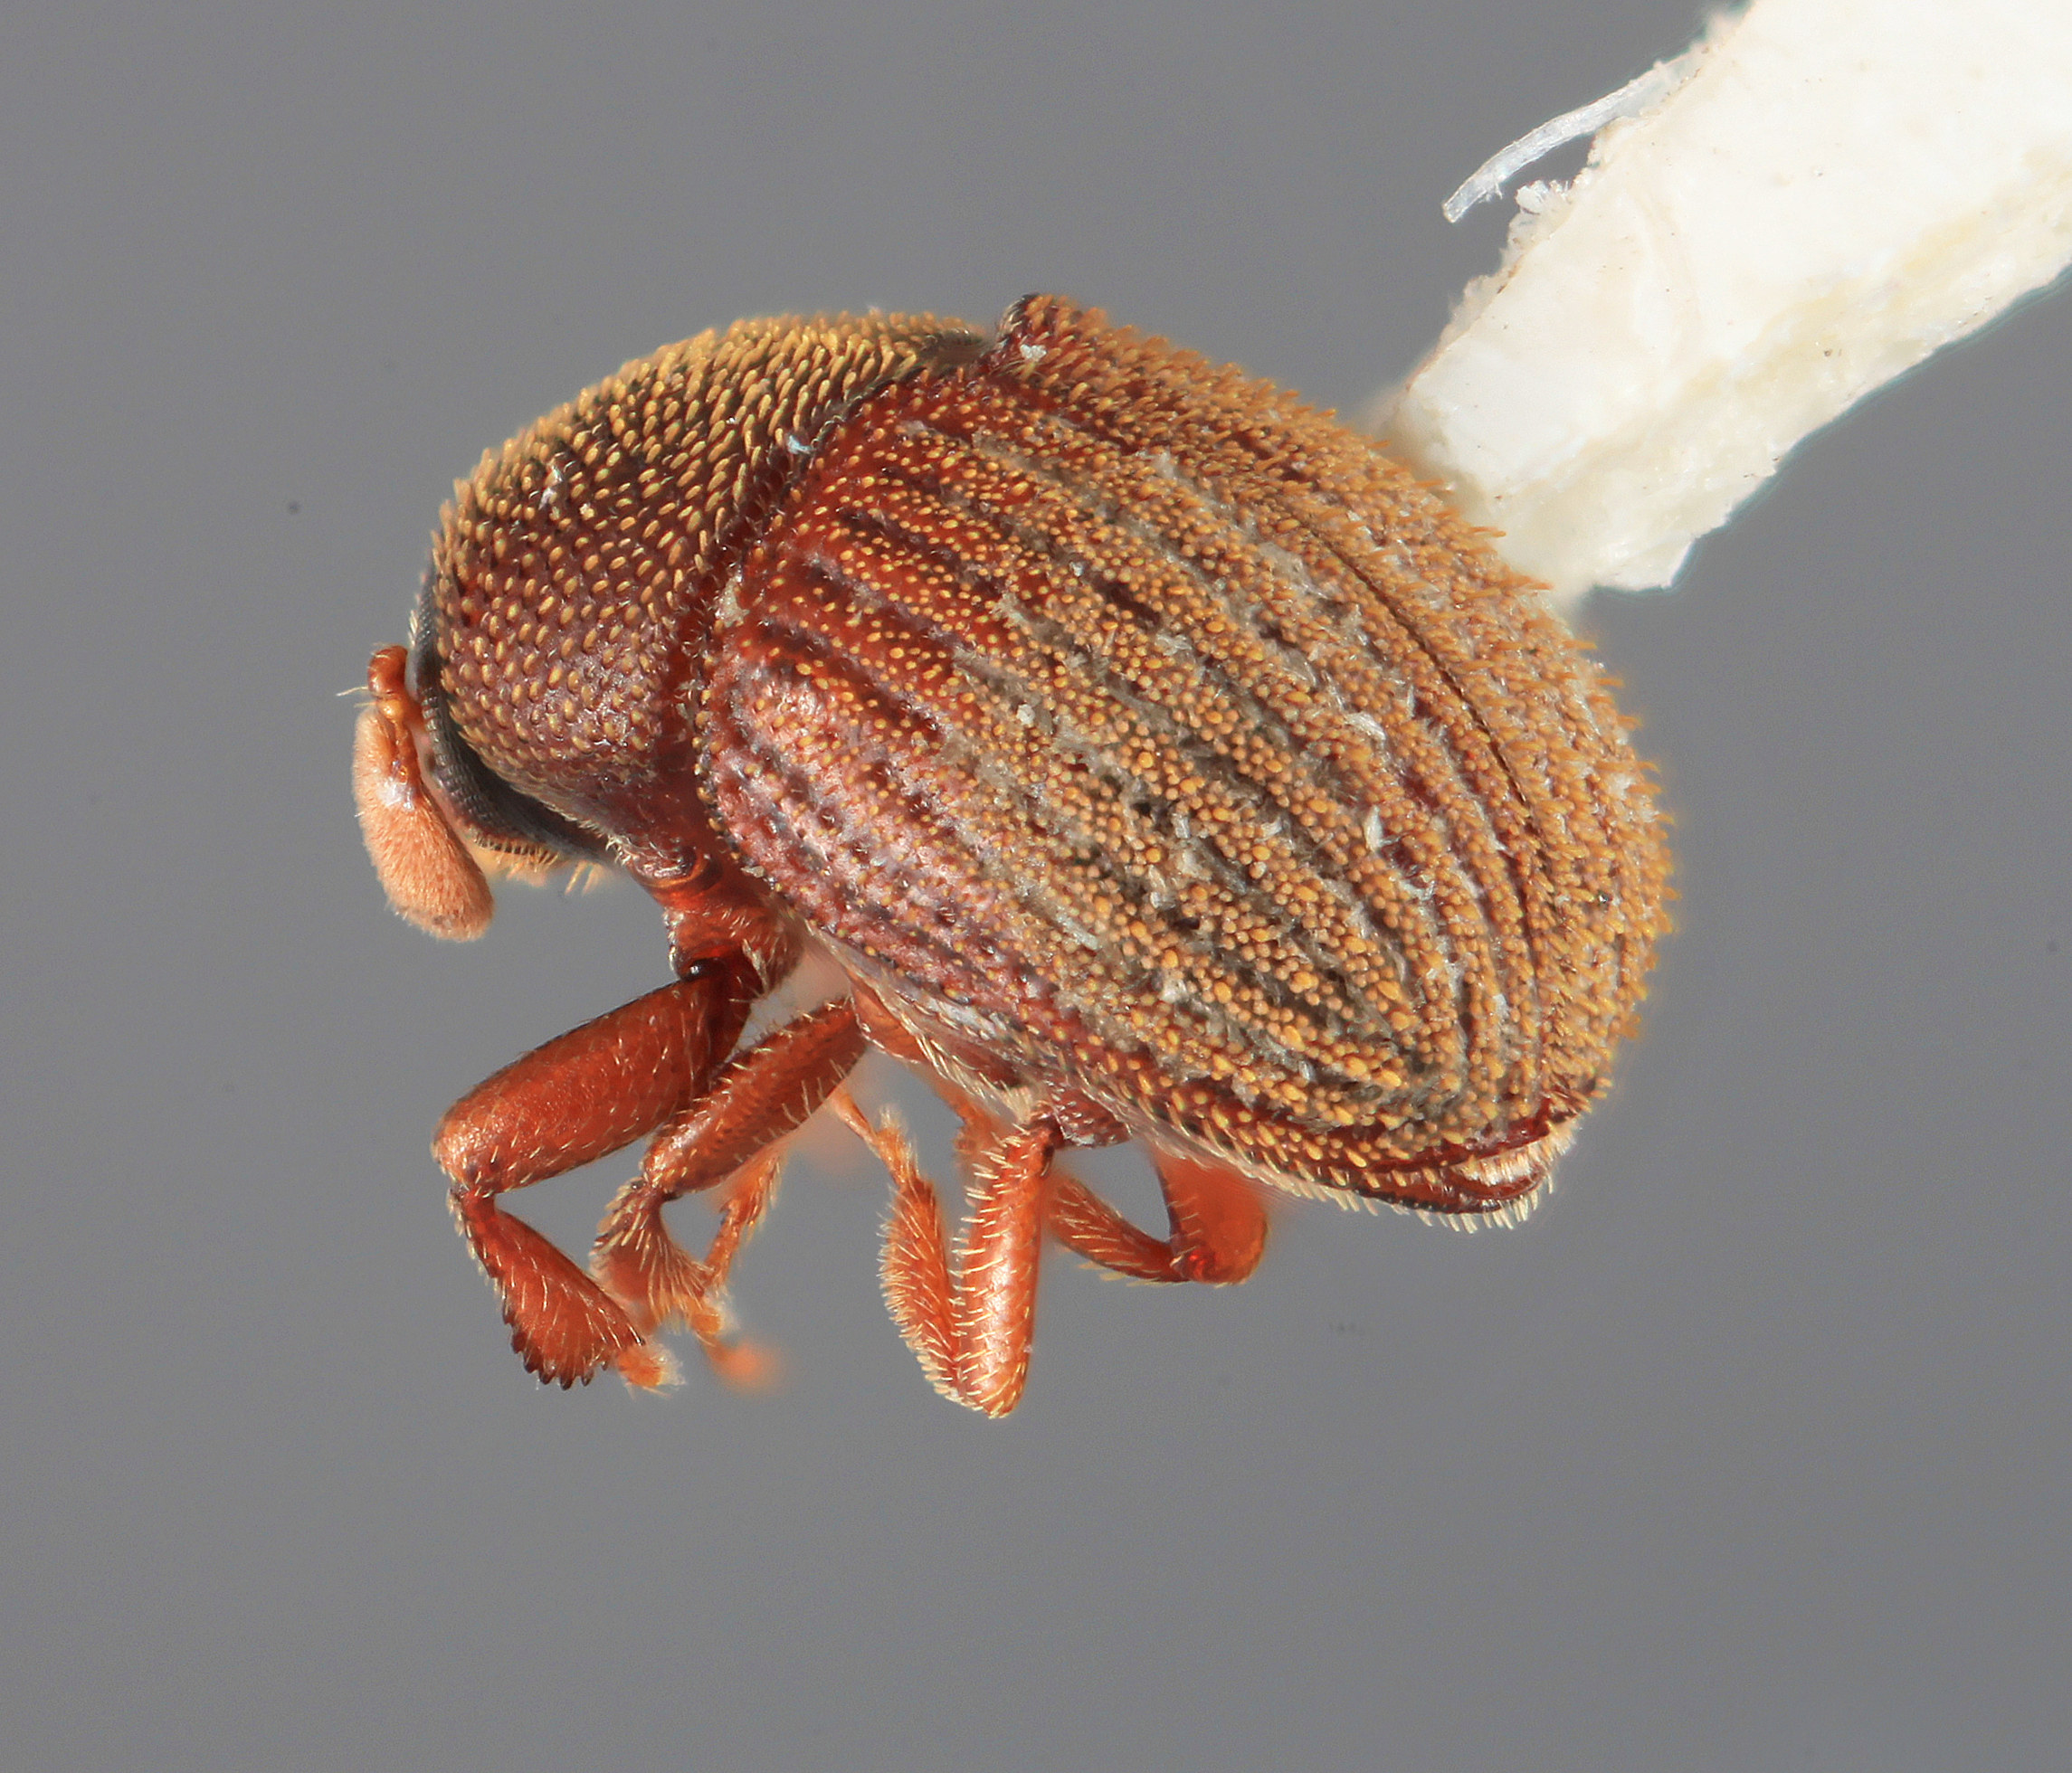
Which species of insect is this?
Chramesus acacicolens
